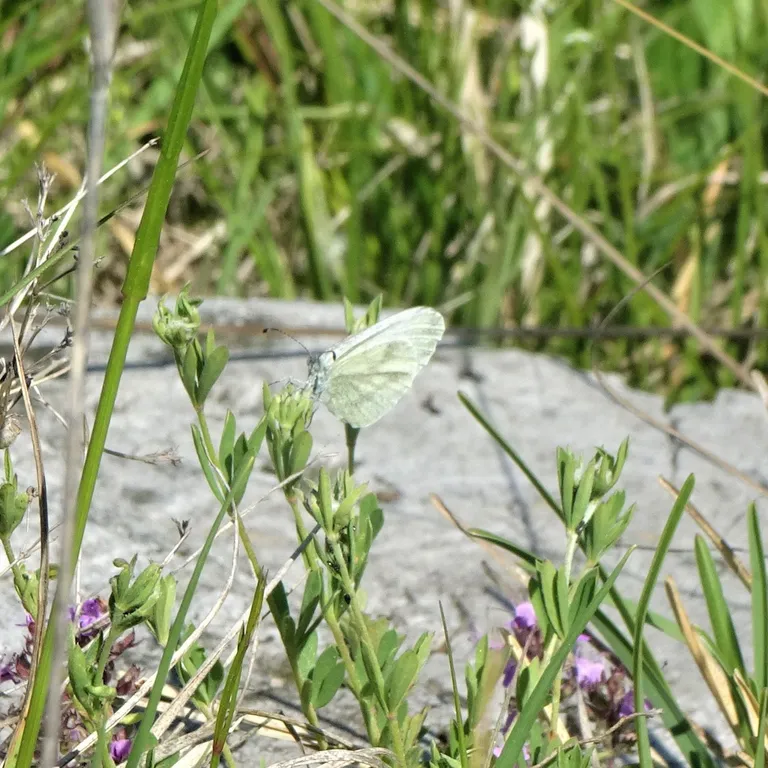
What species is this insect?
Leptidea sinapis/juvernica
